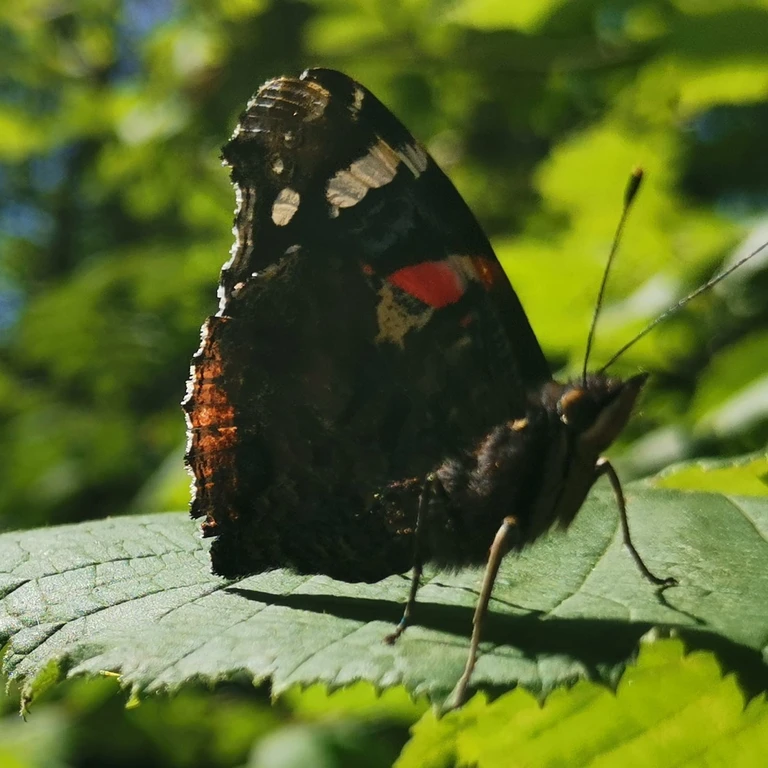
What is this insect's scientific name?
Vanessa atalanta
